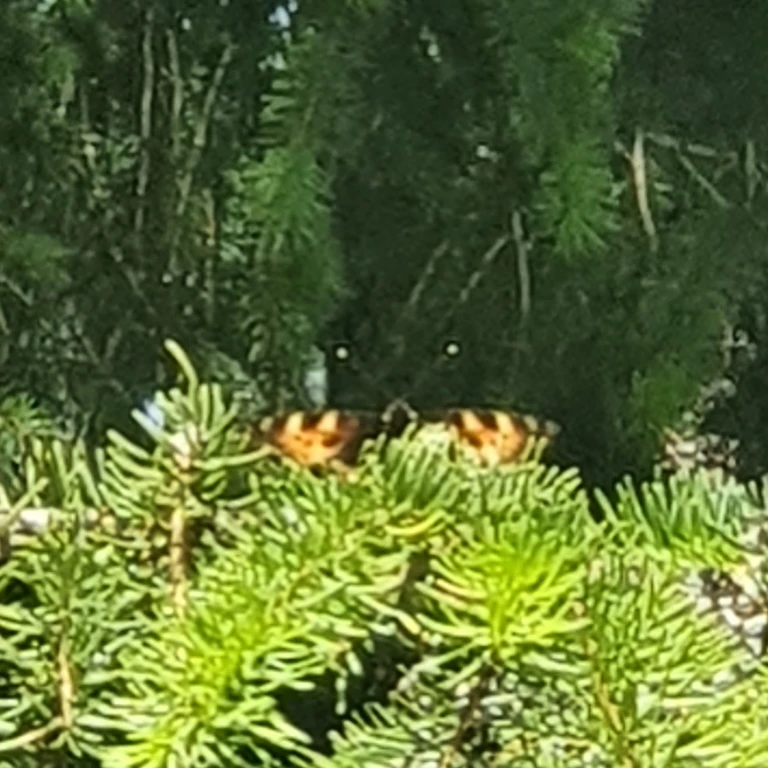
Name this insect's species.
Aglais urticae
